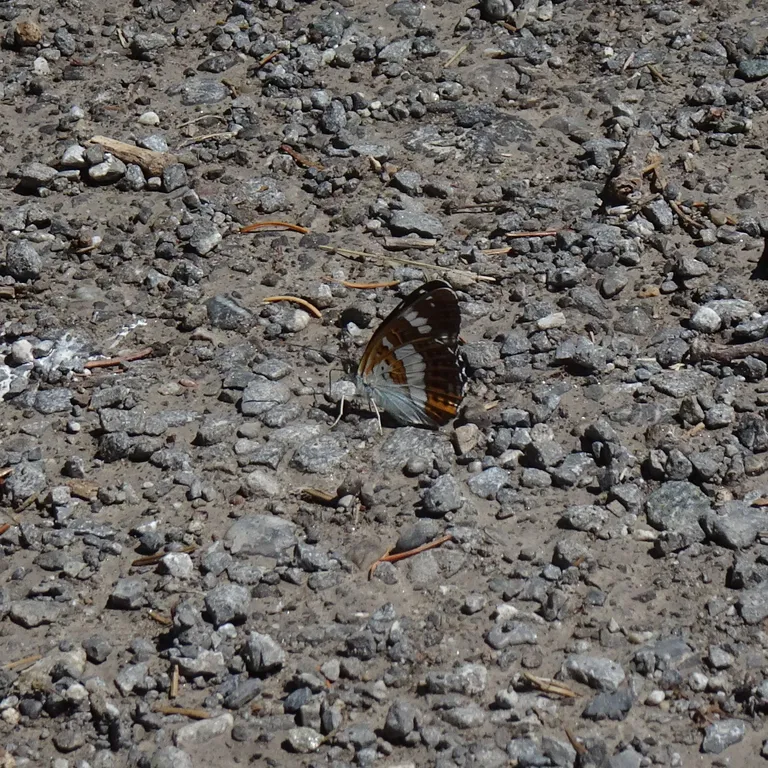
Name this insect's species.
Limenitis camilla (also Ladoga camilla)
